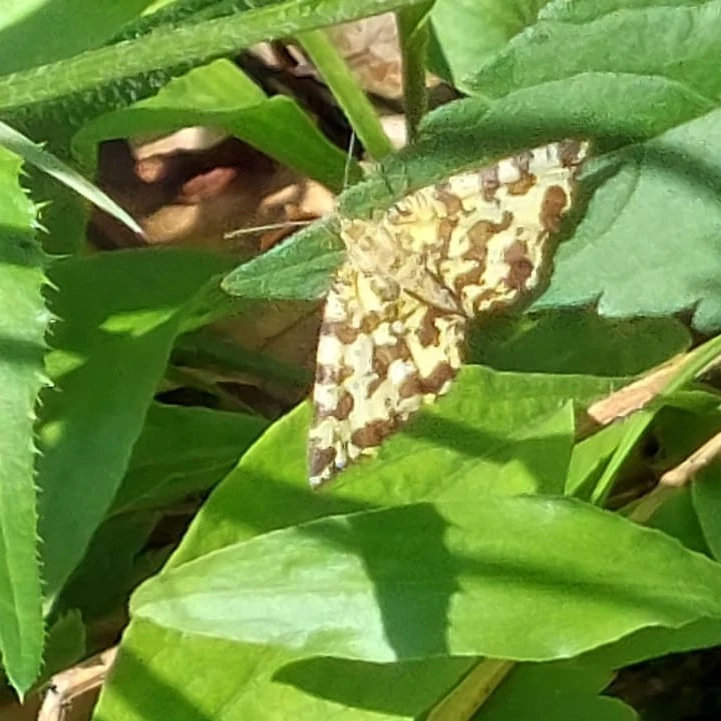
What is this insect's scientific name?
Pseudopanthera macularia
